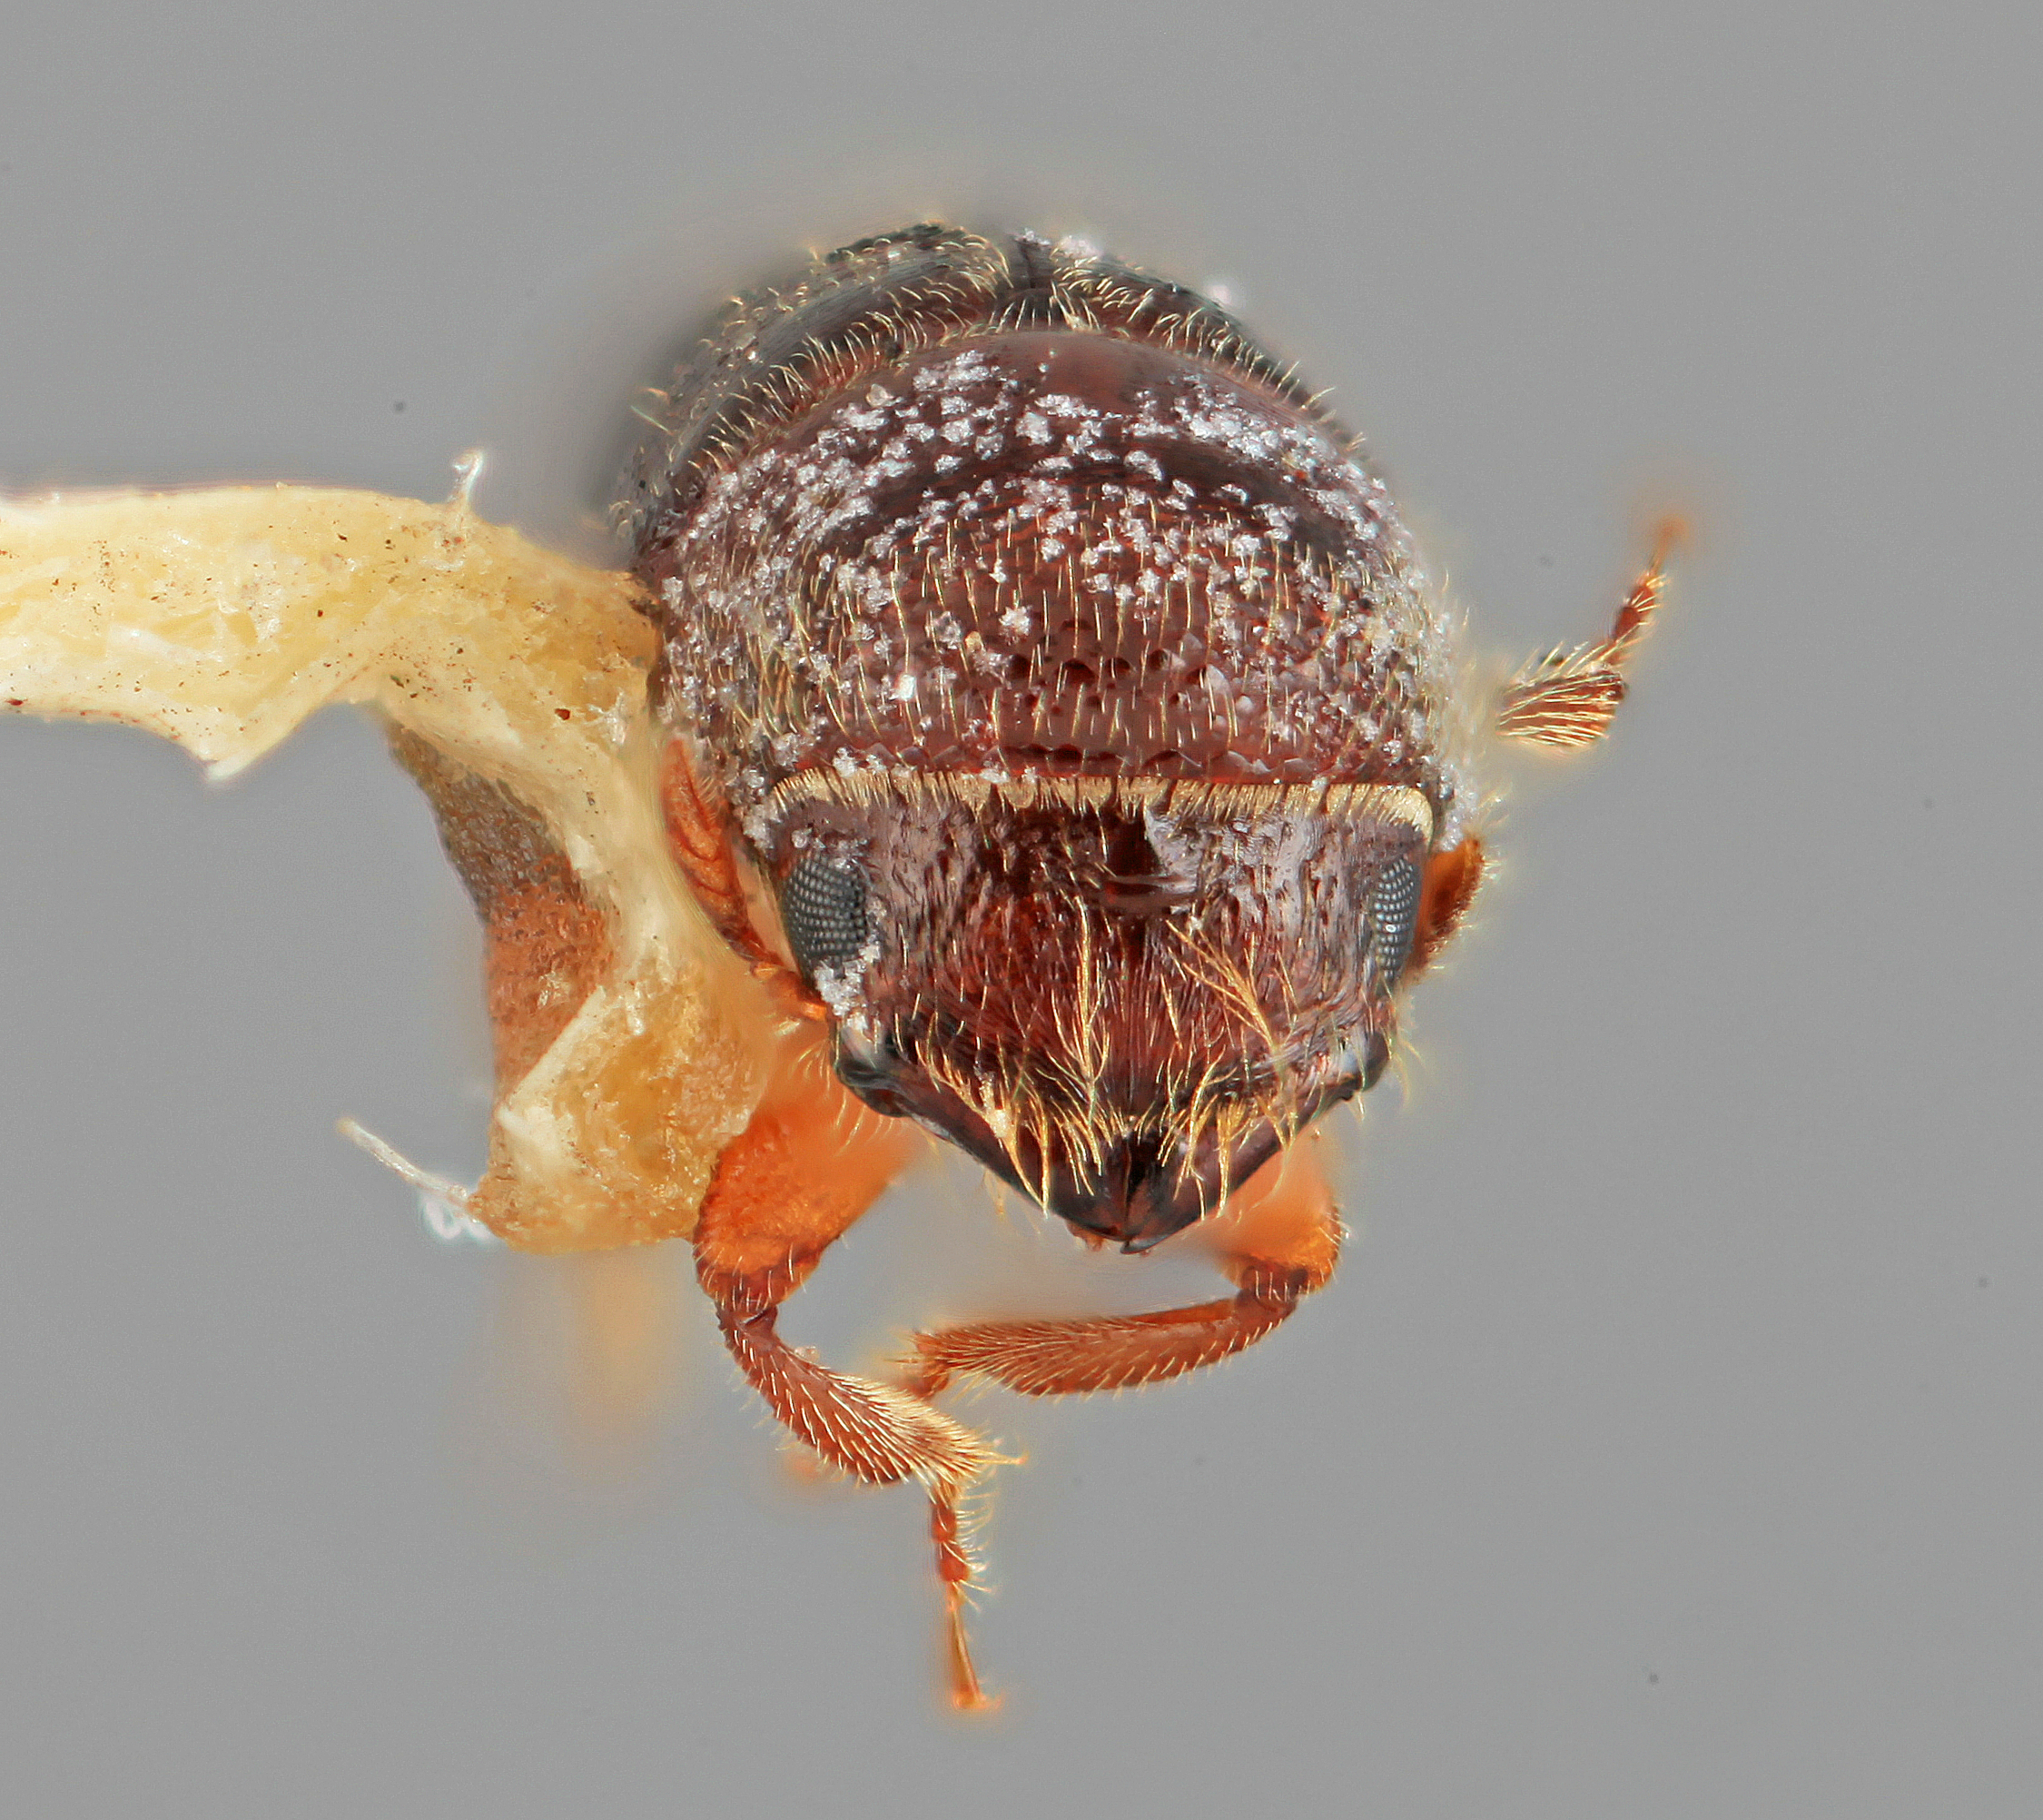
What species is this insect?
Gnathotrichus dentatus
